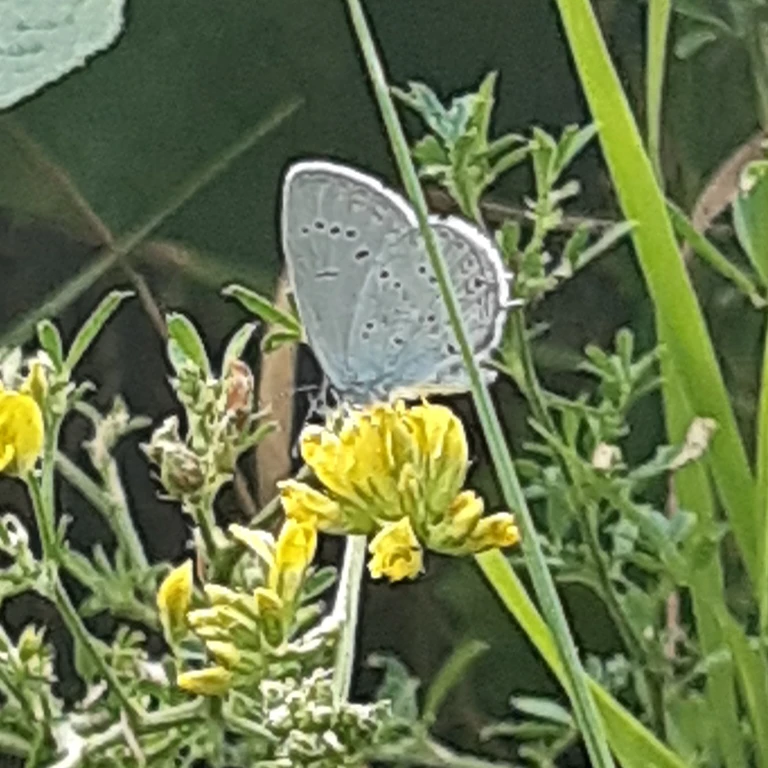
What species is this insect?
Cupido decolorata (also Elkalyce decolorata)
